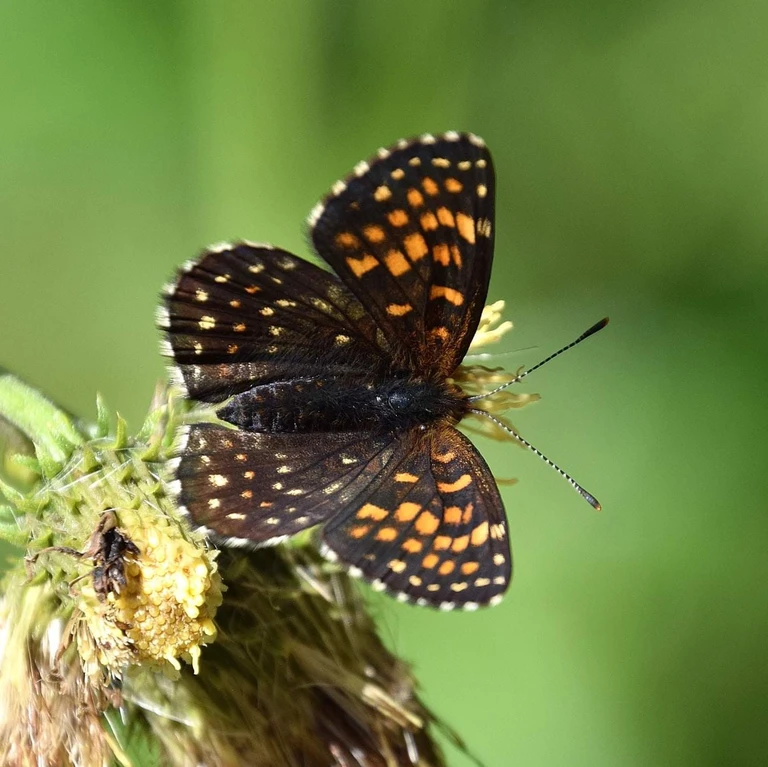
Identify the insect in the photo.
Melitaea diamina
